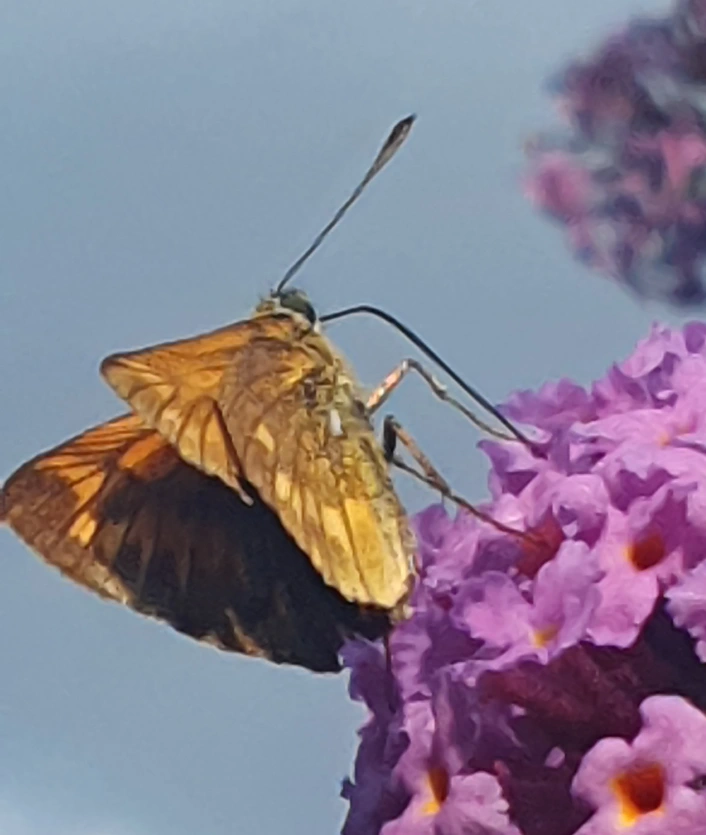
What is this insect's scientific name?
Ochlodes sylvanus (also Ochlodes venata)
